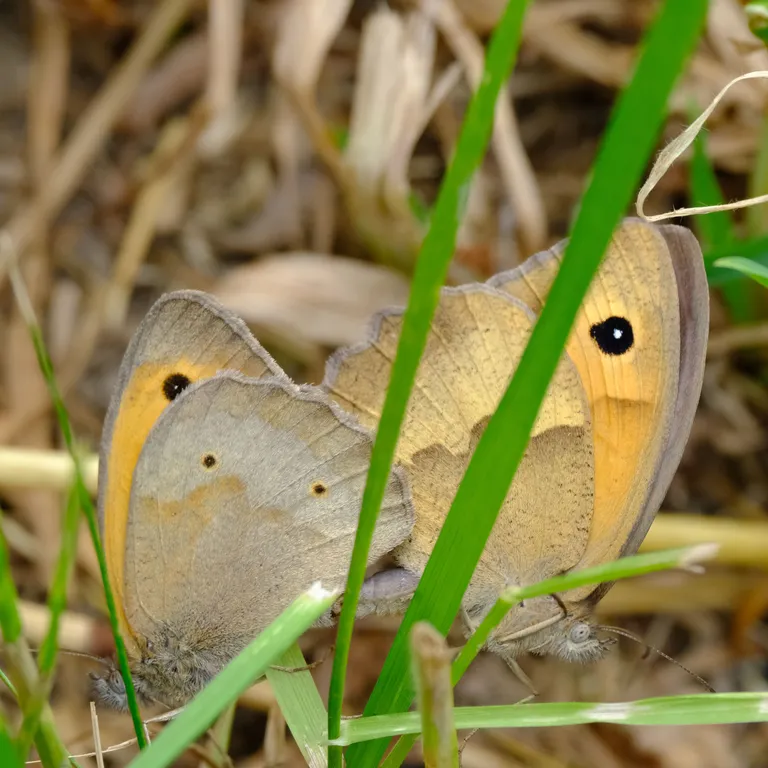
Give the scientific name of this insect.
Maniola jurtina
